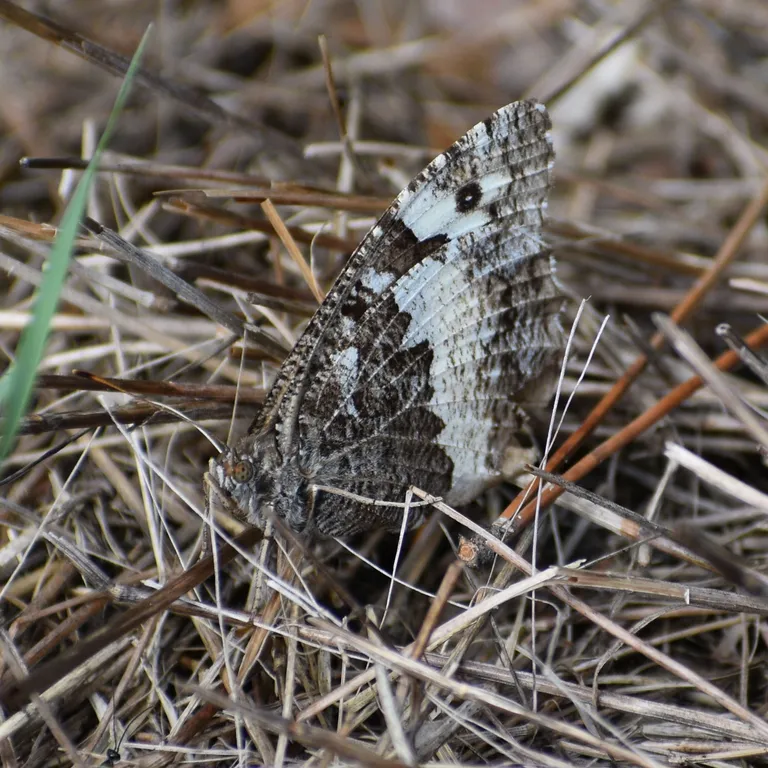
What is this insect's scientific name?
Brintesia circe
